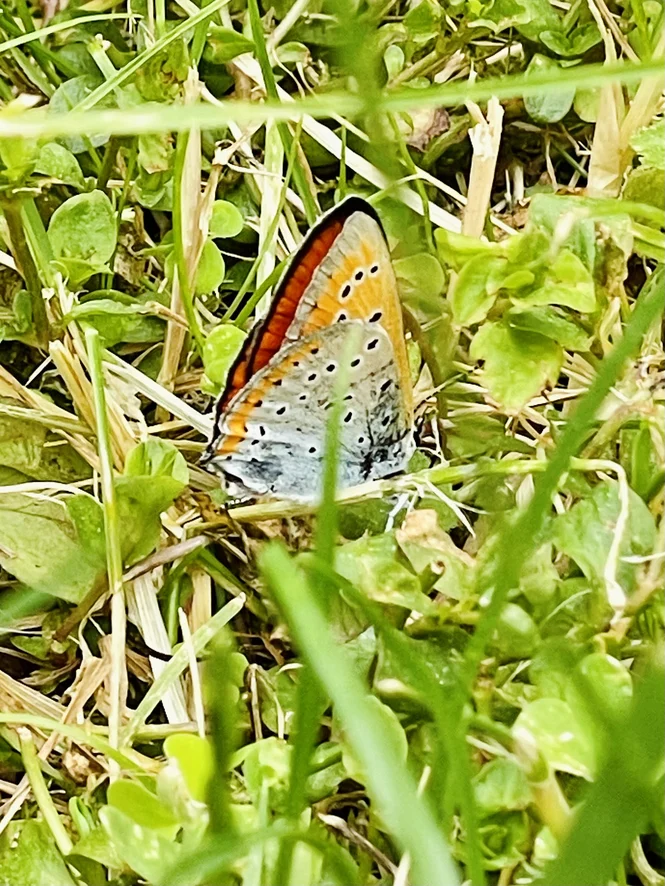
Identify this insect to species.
Lycaena dispar
